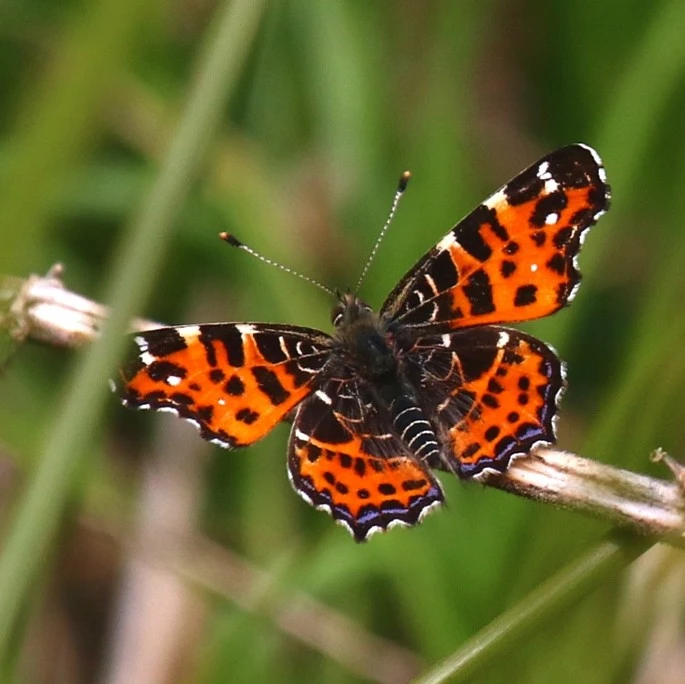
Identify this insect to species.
Araschnia levana
